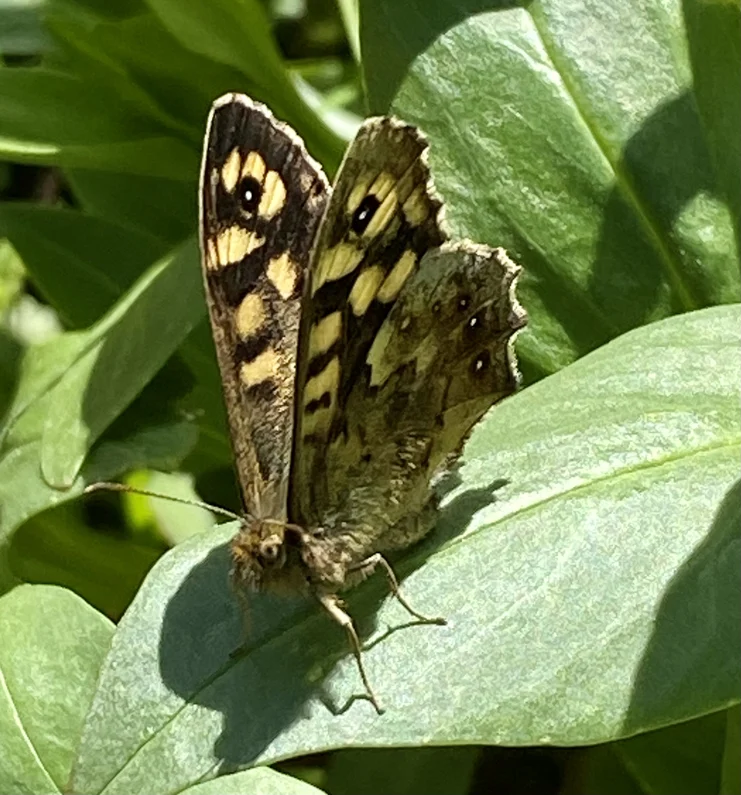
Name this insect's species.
Pararge aegeria
